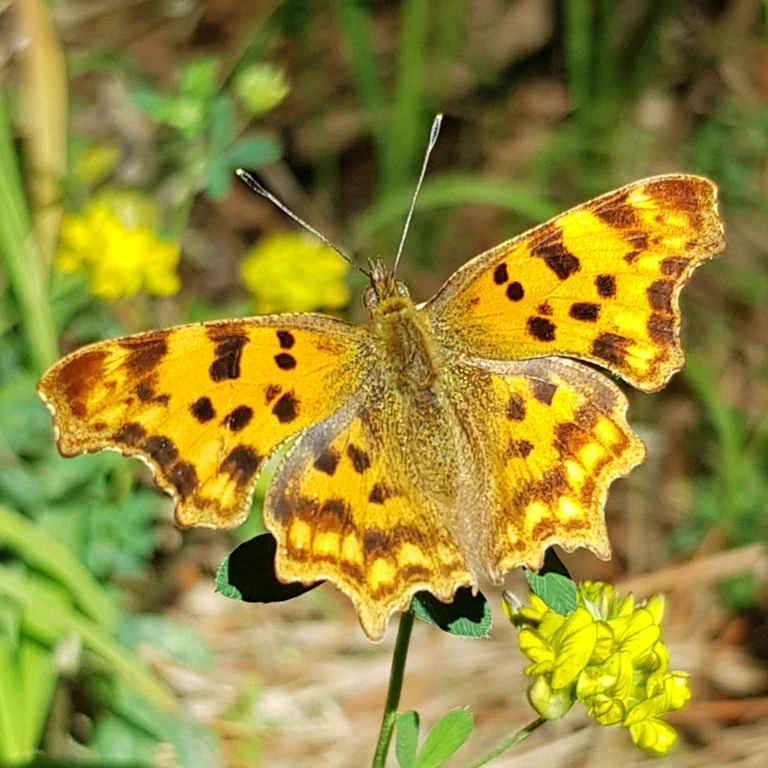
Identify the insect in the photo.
Polygonia c-album
